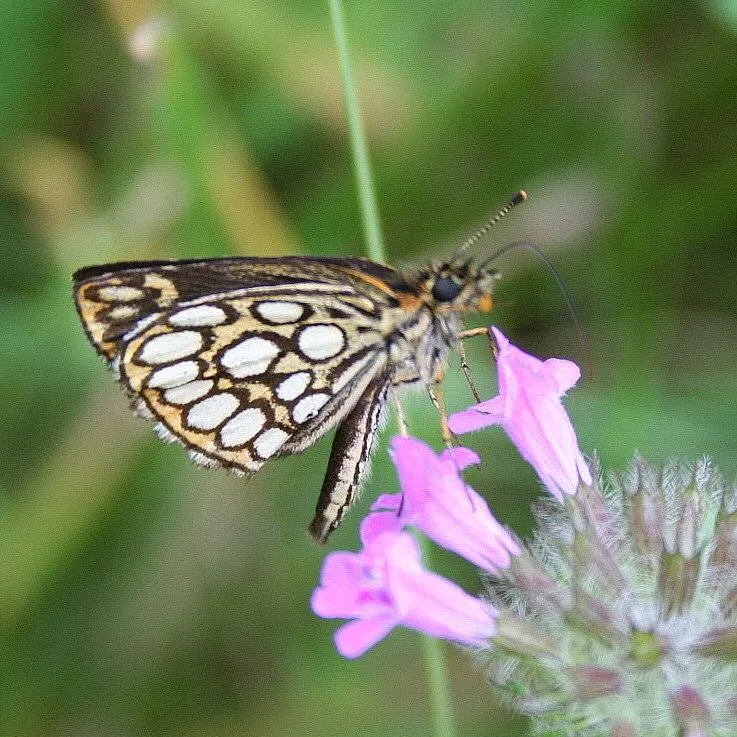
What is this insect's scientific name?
Heteropterus morpheus
